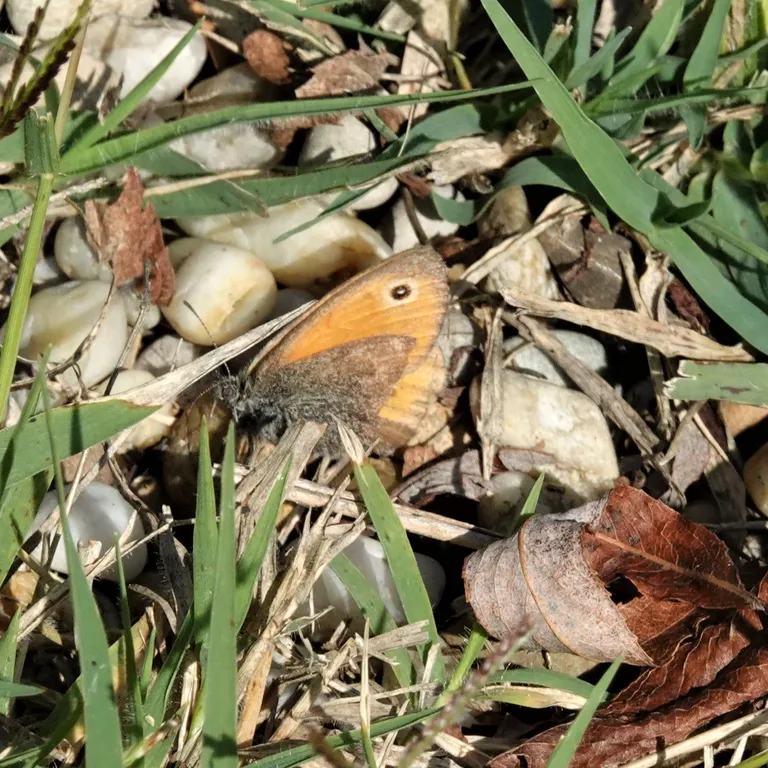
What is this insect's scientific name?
Coenonympha pamphilus
